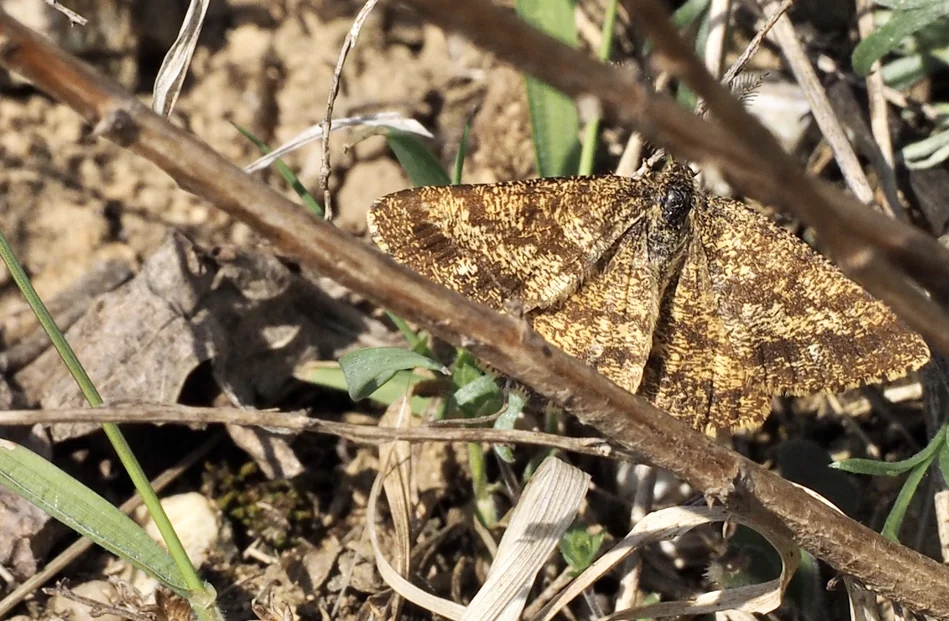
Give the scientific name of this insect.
Ematurga atomaria
